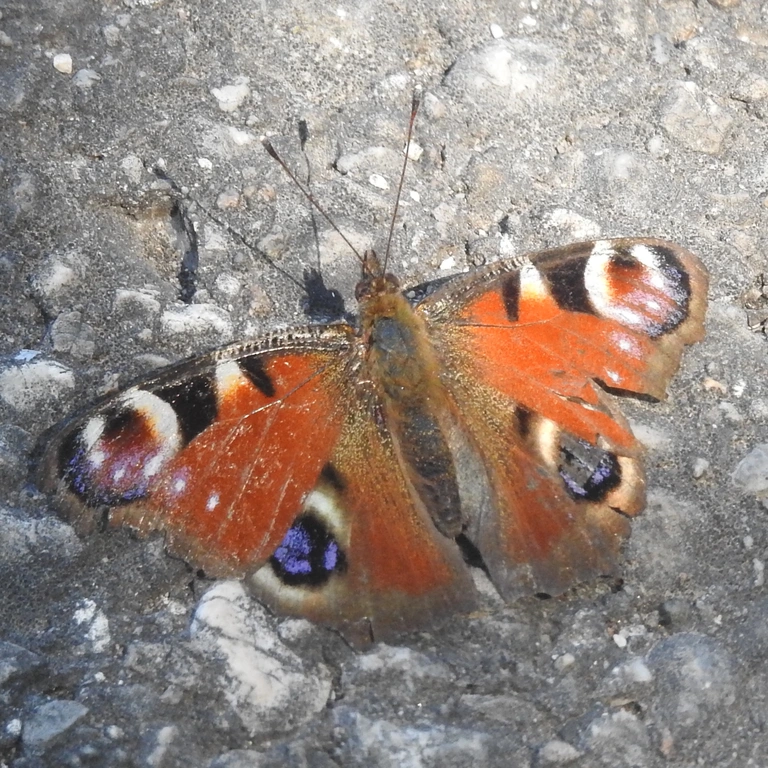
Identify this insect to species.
Aglais io
